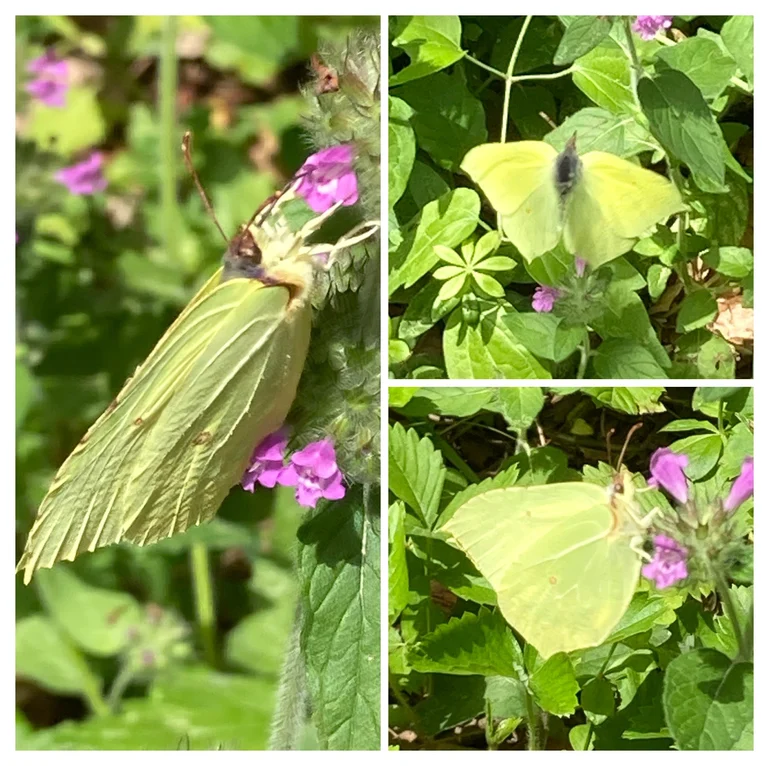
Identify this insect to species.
Gonepteryx rhamni
